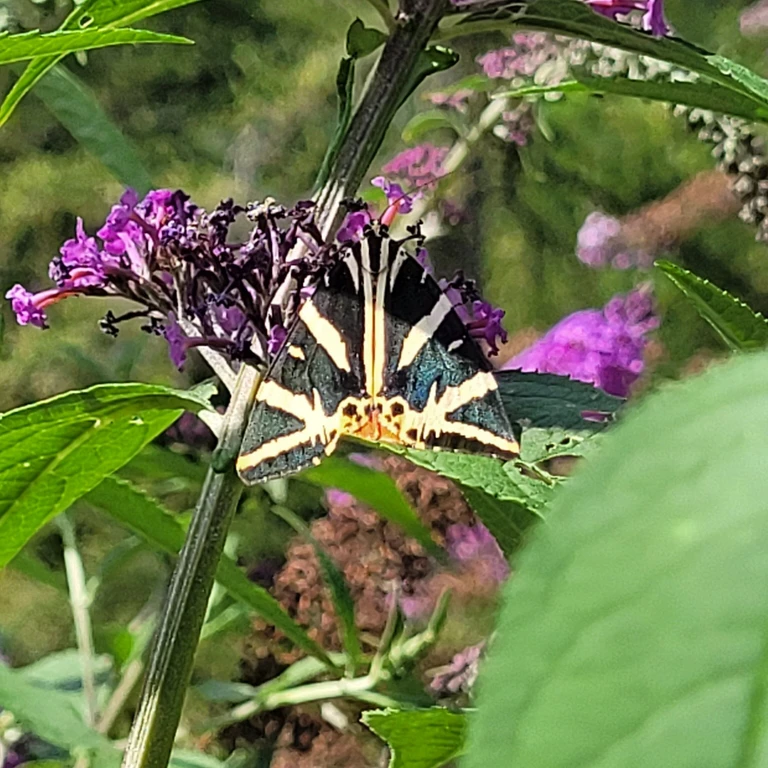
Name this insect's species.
Euplagia quadripunctaria
